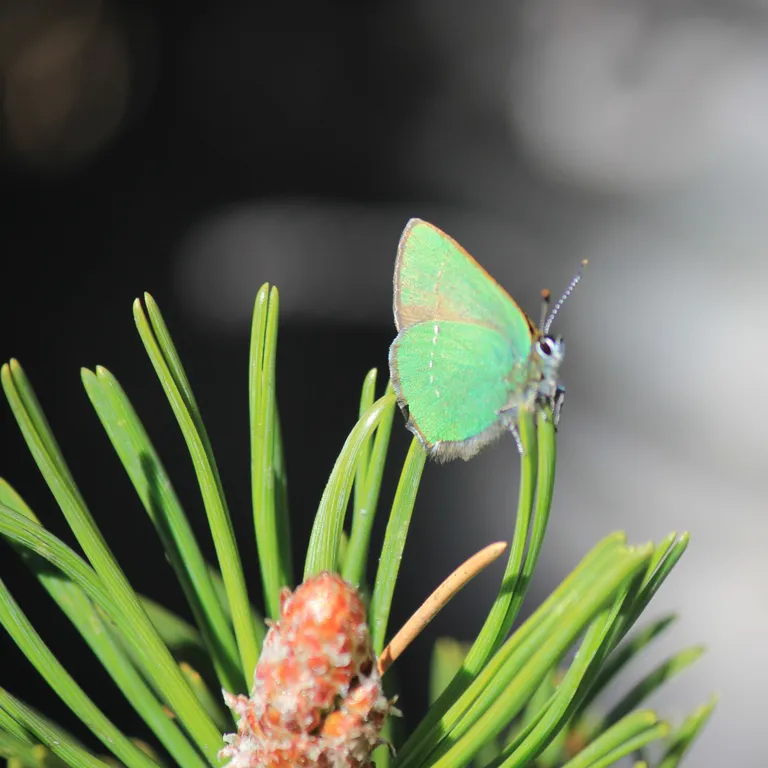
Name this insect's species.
Callophrys rubi
